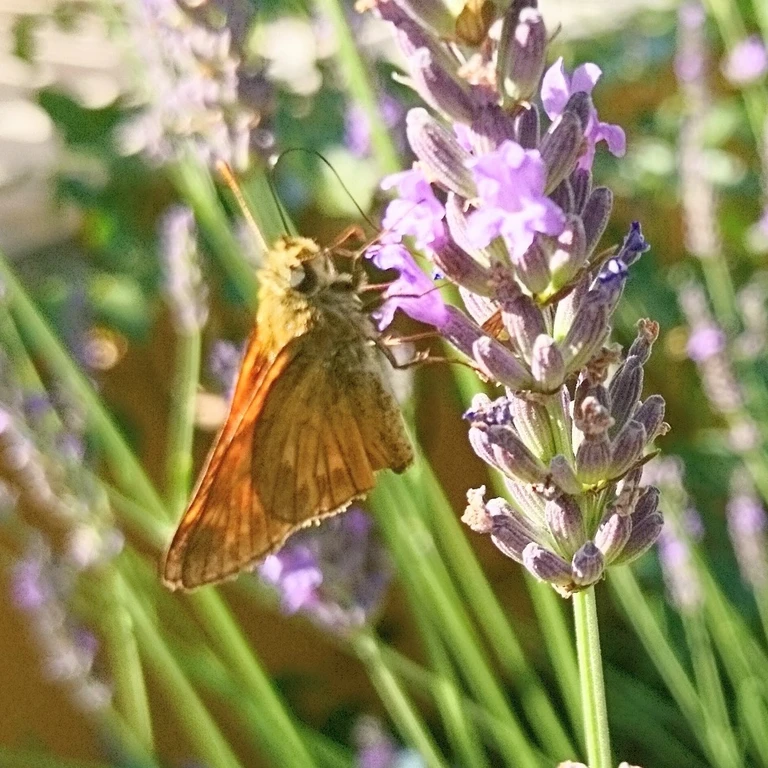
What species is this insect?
Ochlodes sylvanus (also Ochlodes venata)
